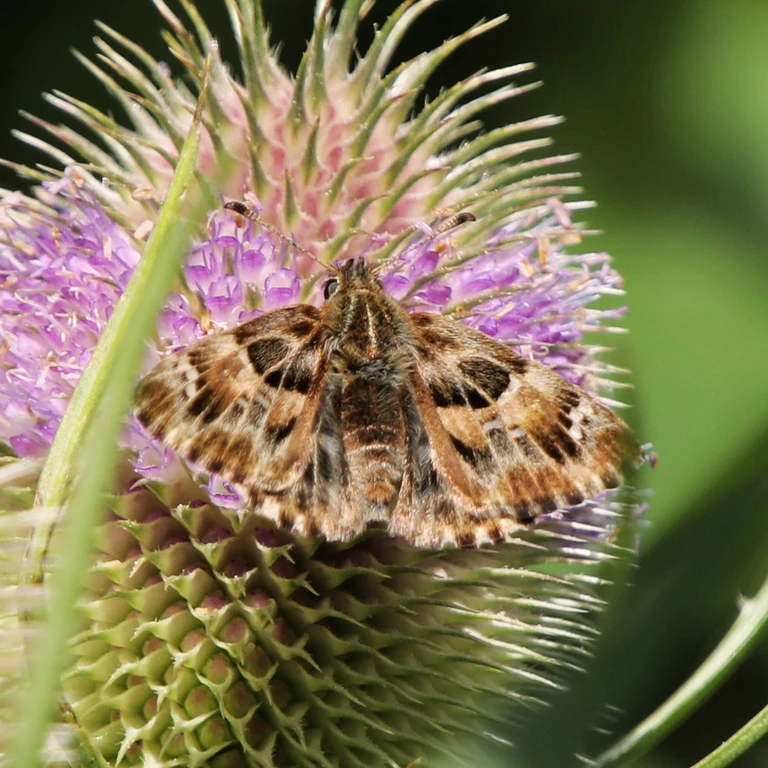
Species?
Carcharodus alceae
